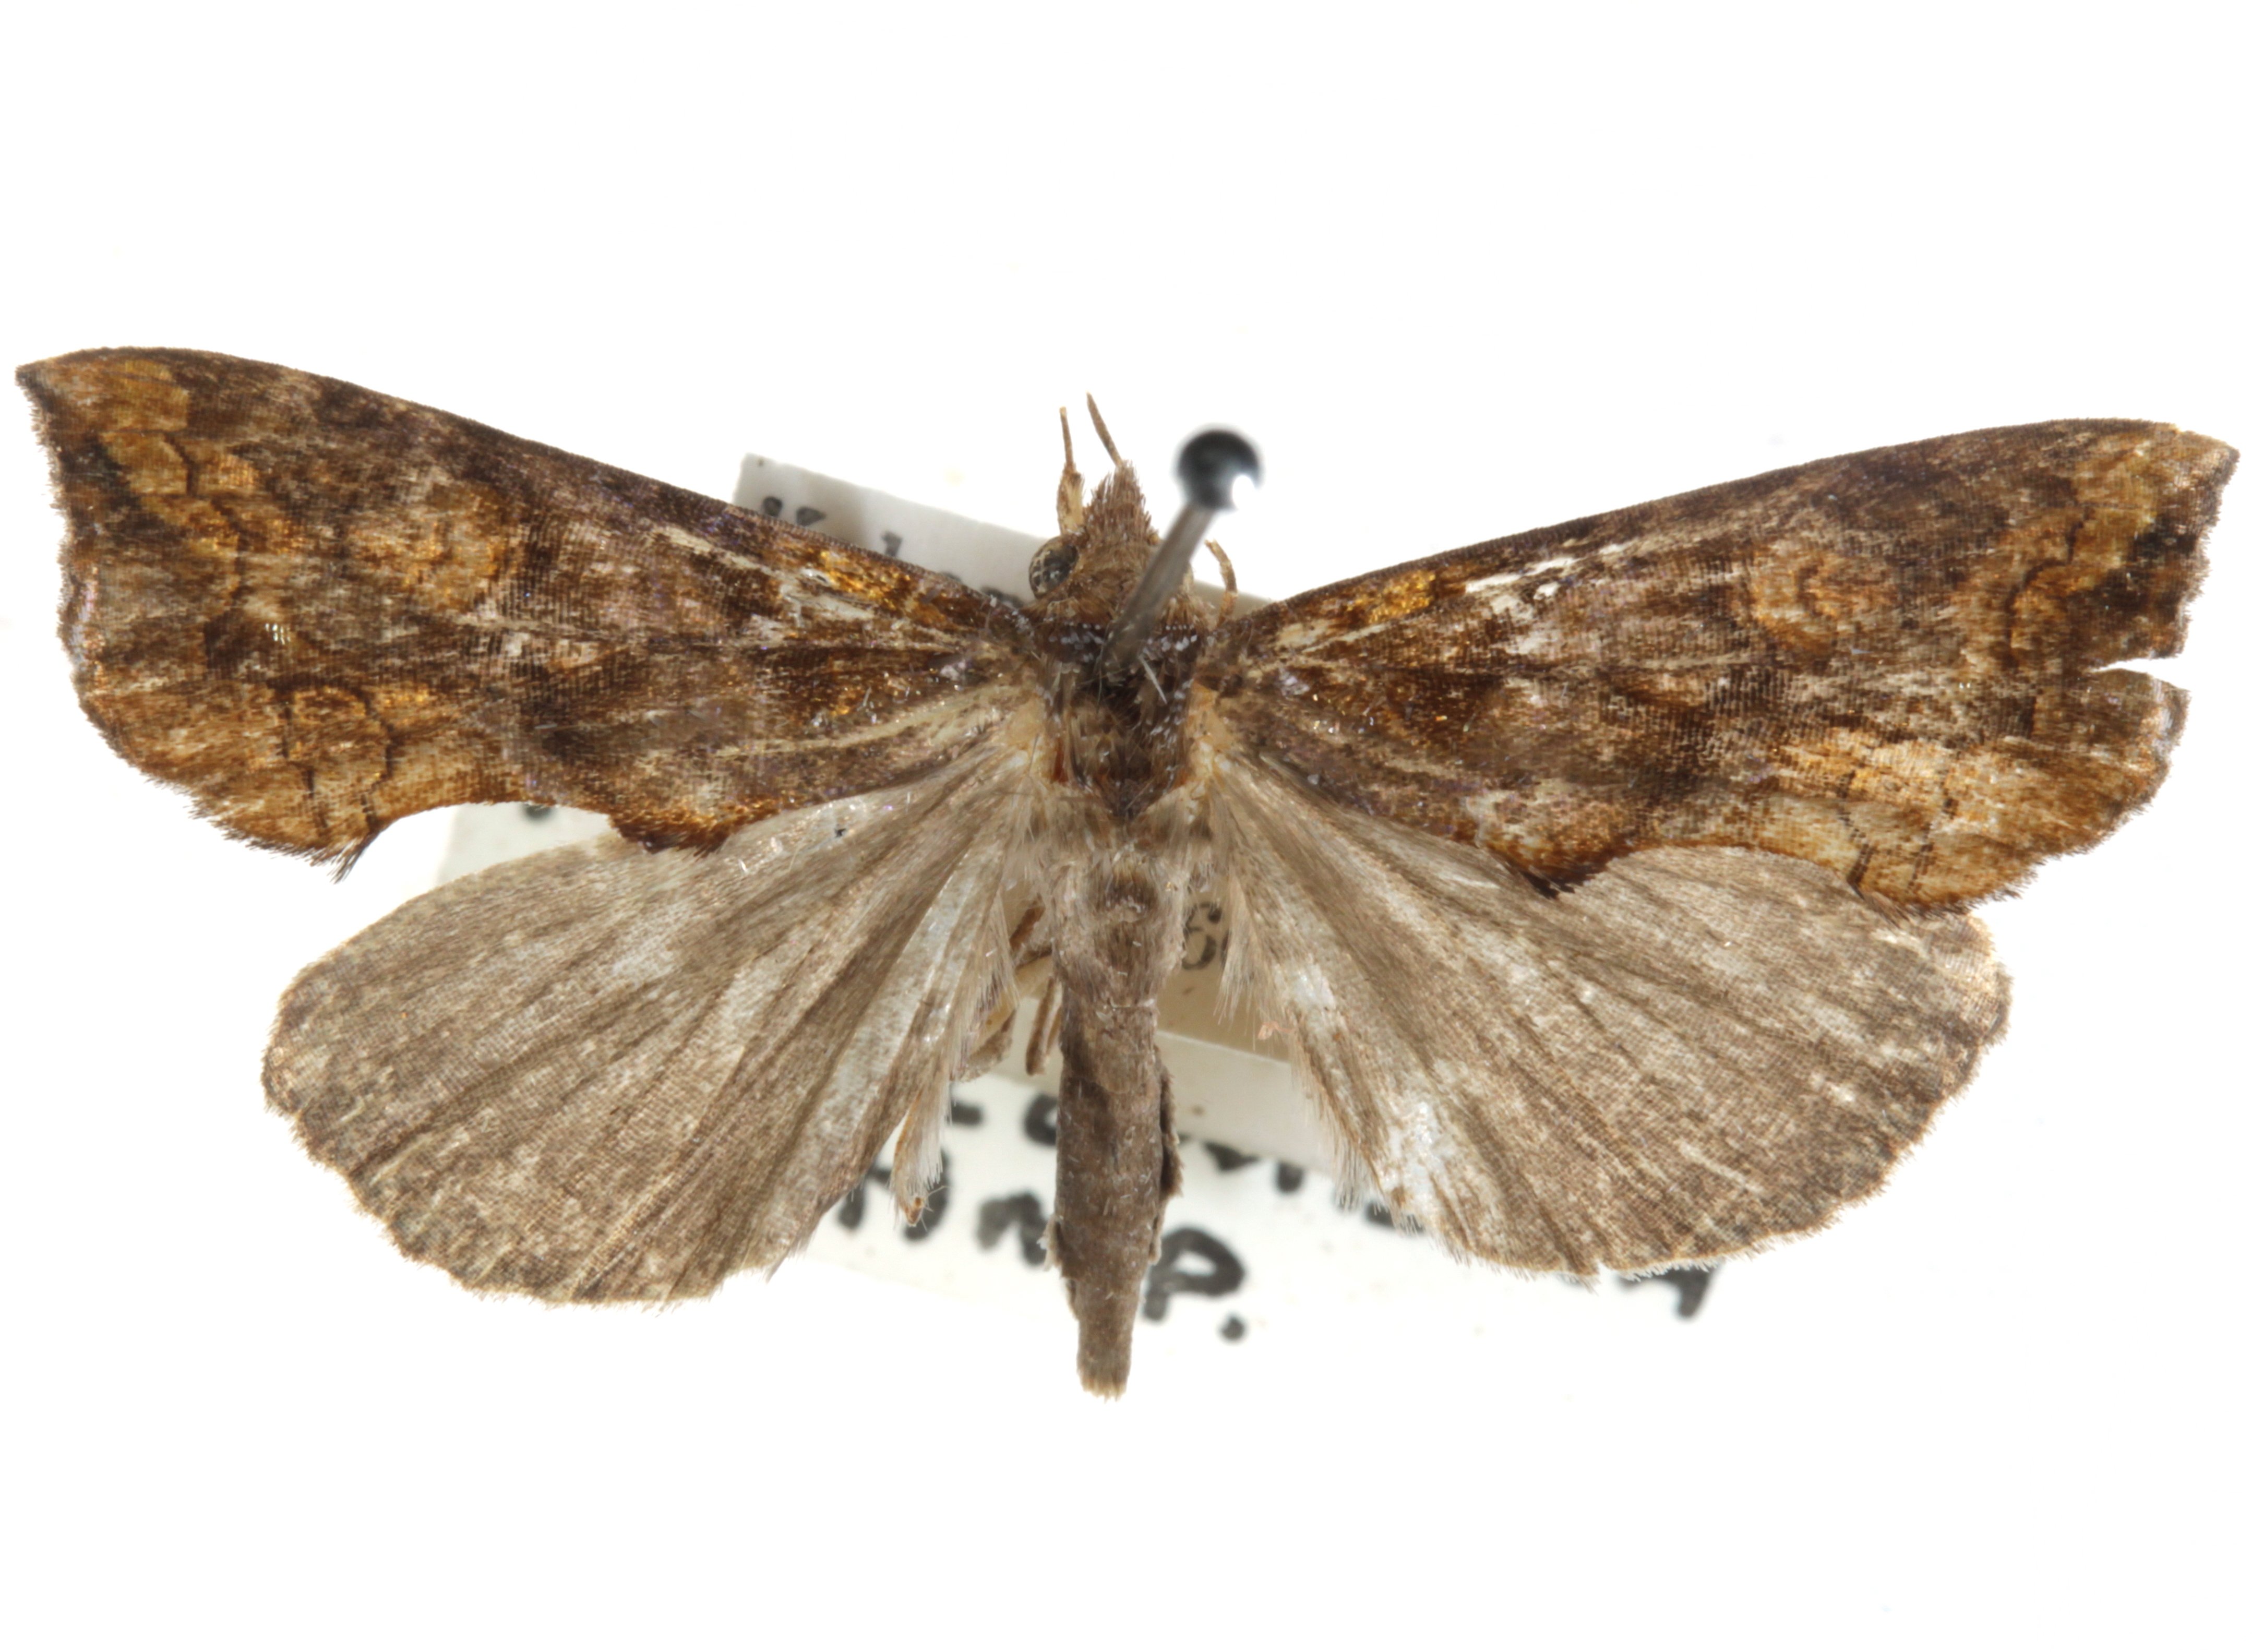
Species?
Plusiodonta chalcomera
